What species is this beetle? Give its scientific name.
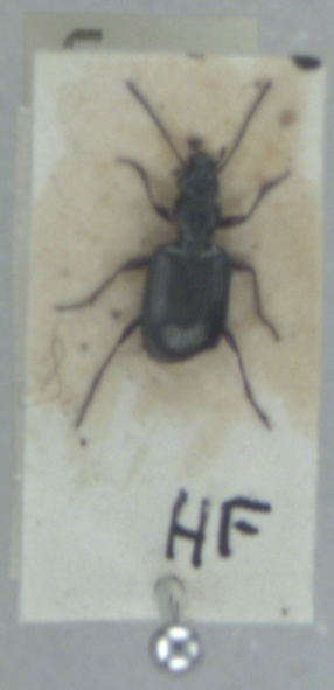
Bembidion punctulatum
